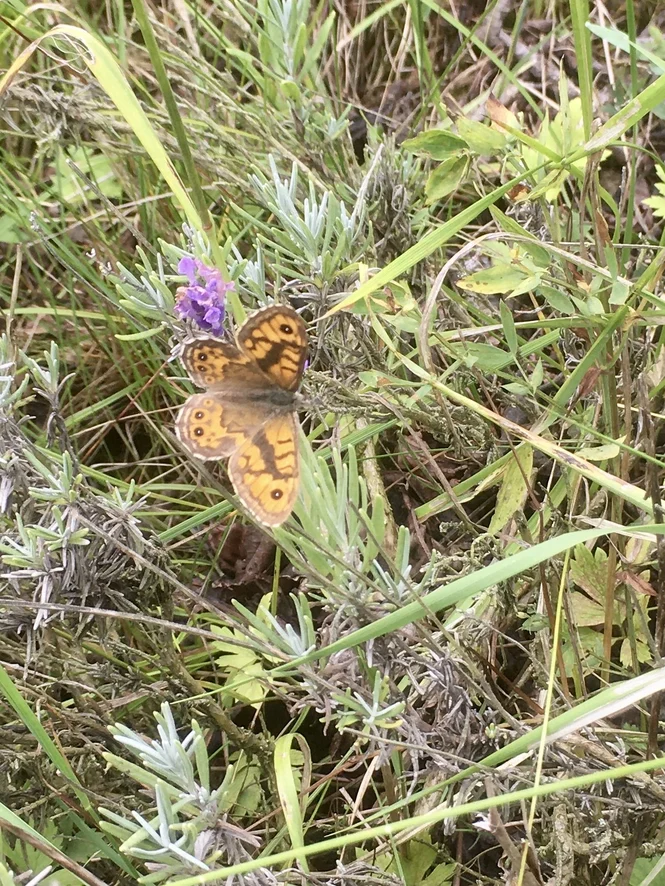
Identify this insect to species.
Lasiommata megera (also Pararge megera)
